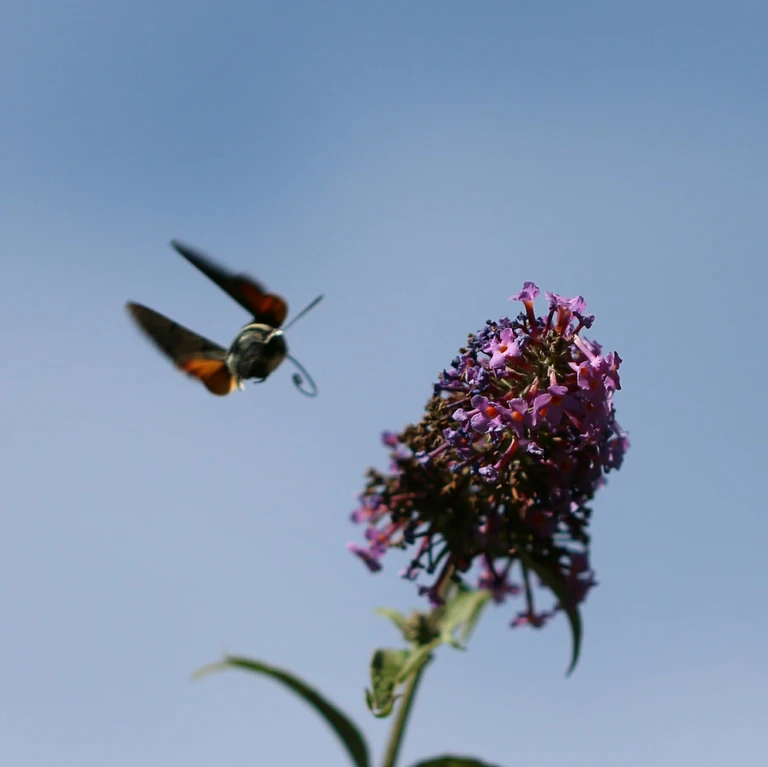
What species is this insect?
Macroglossum stellatarum
